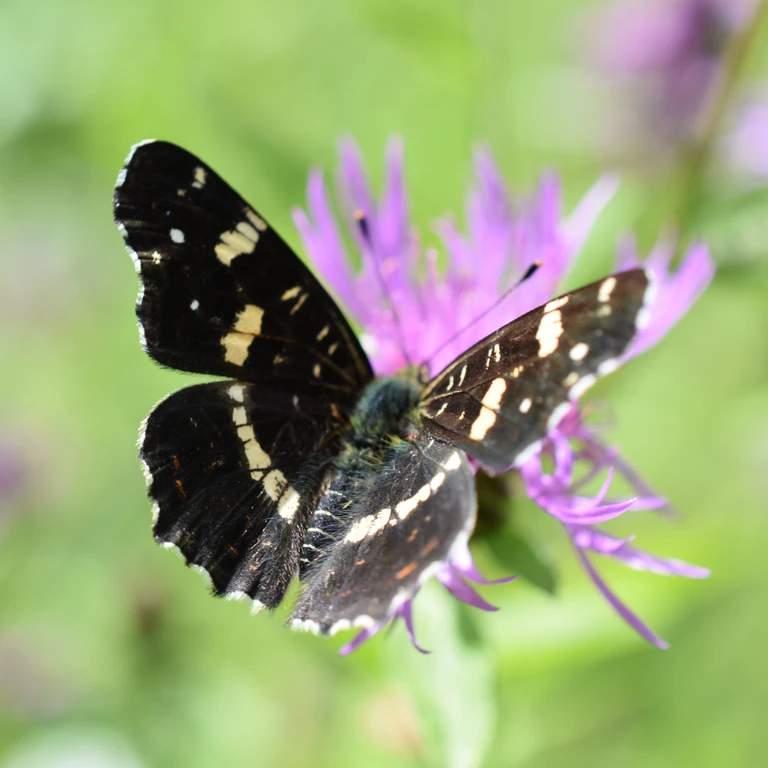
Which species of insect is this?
Araschnia levana
